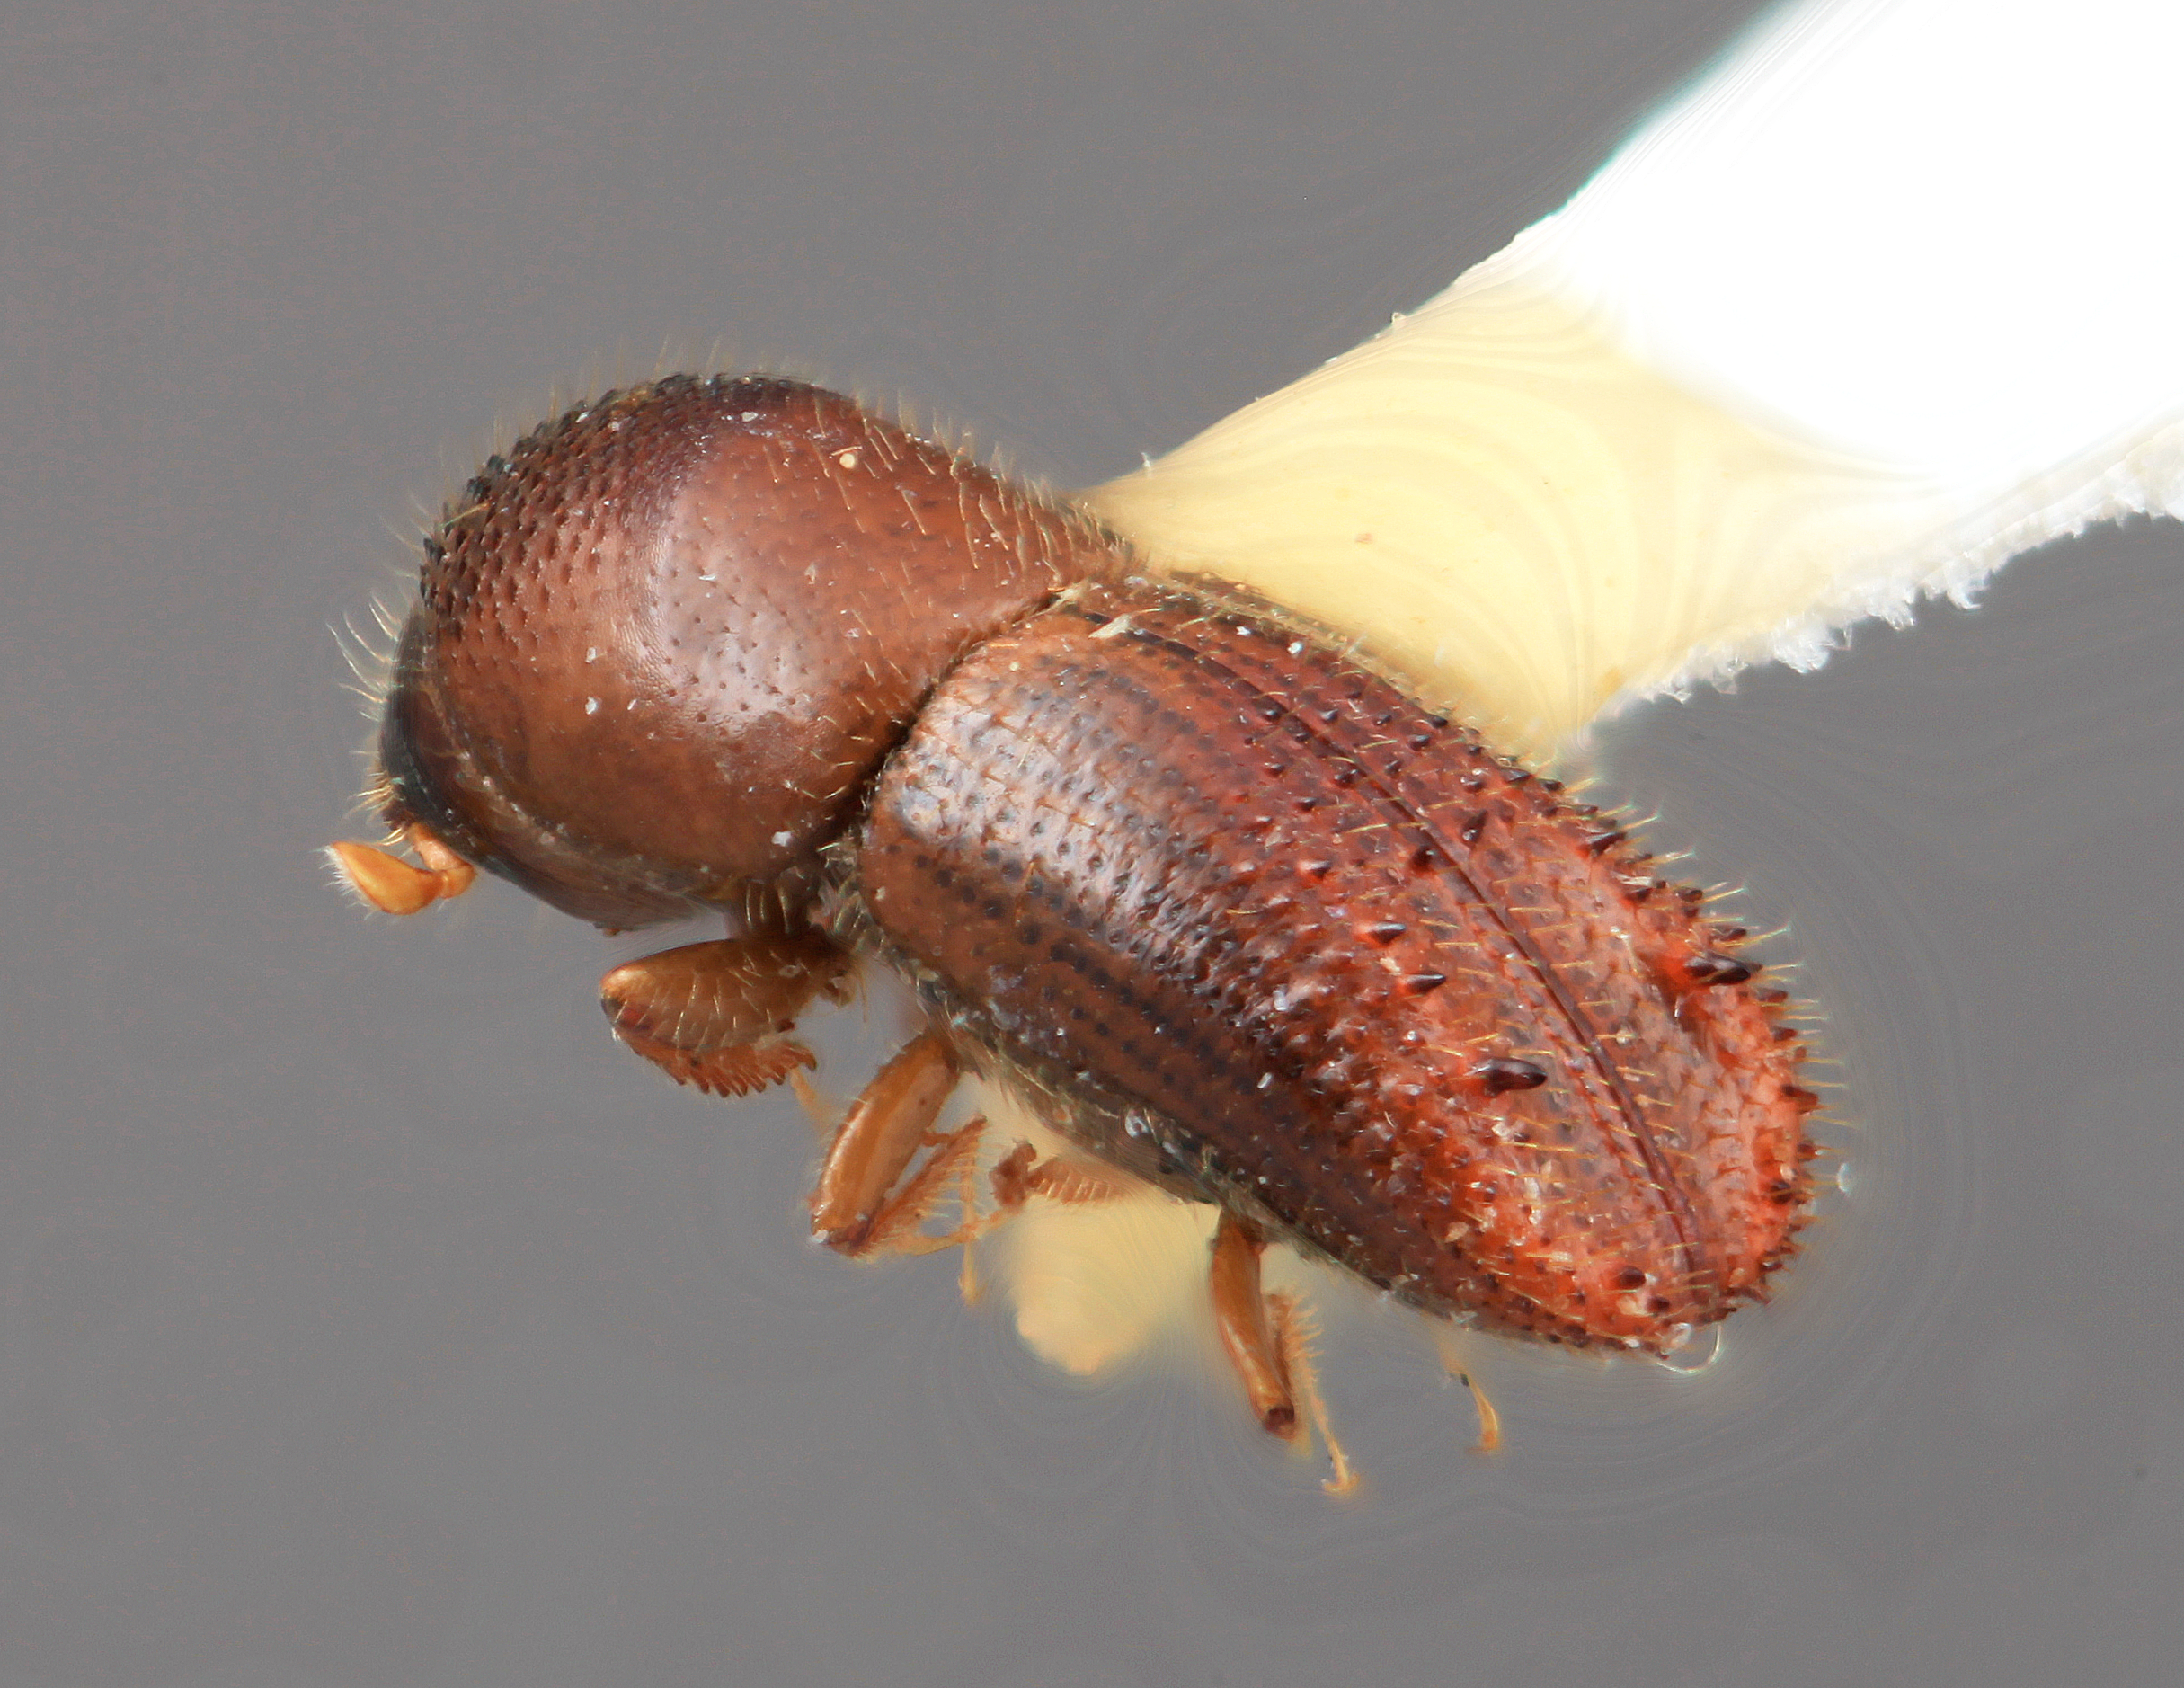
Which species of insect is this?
Xyleborus bicornatulus
